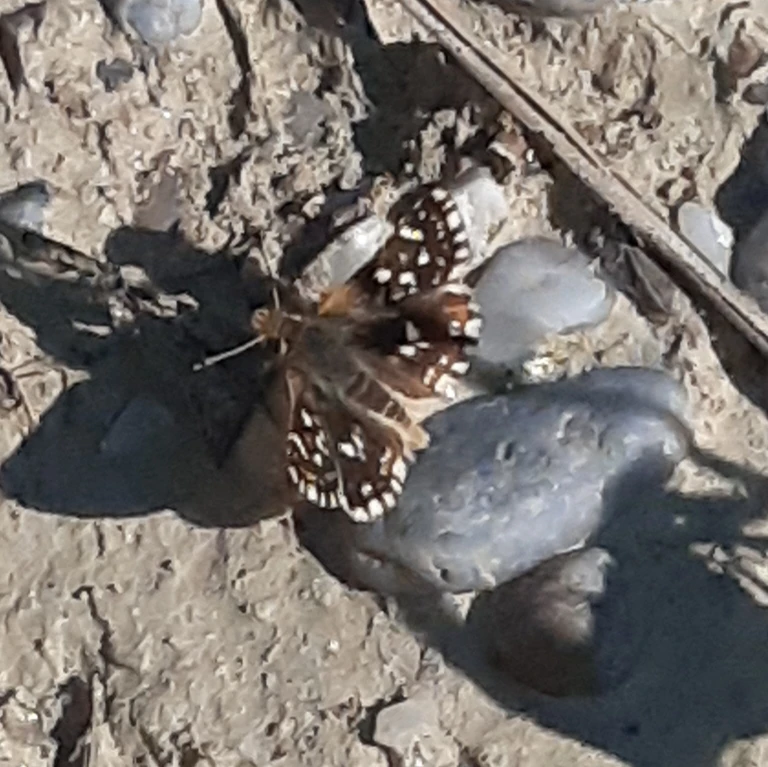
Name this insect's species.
Spialia sertorius
